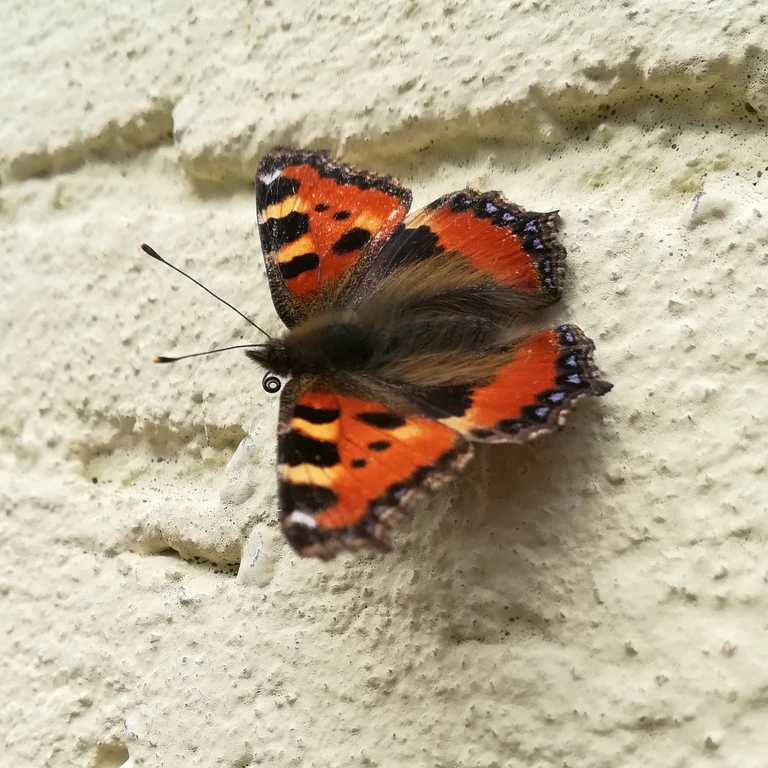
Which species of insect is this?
Aglais urticae
